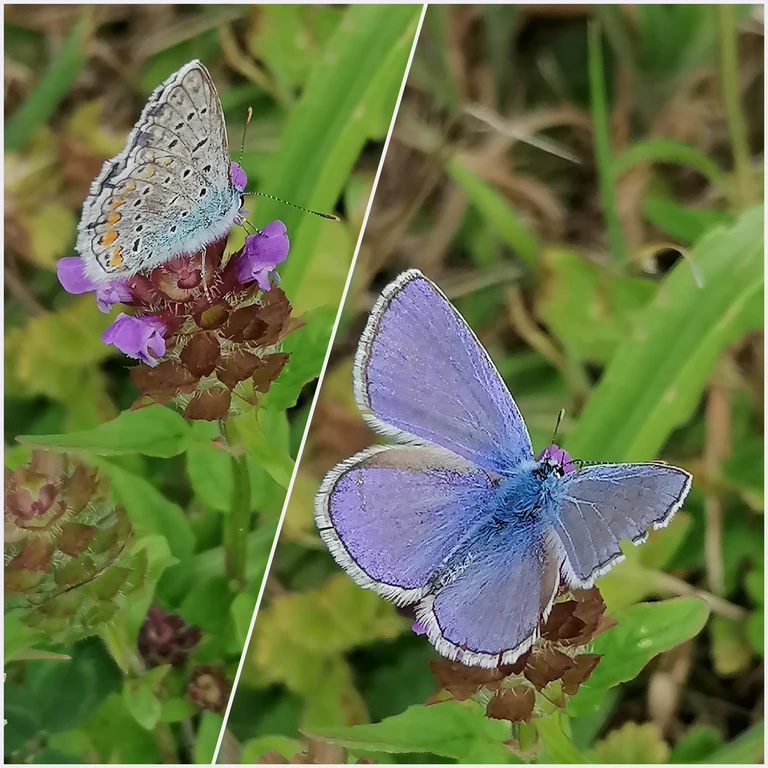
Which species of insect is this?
Polyommatus icarus
